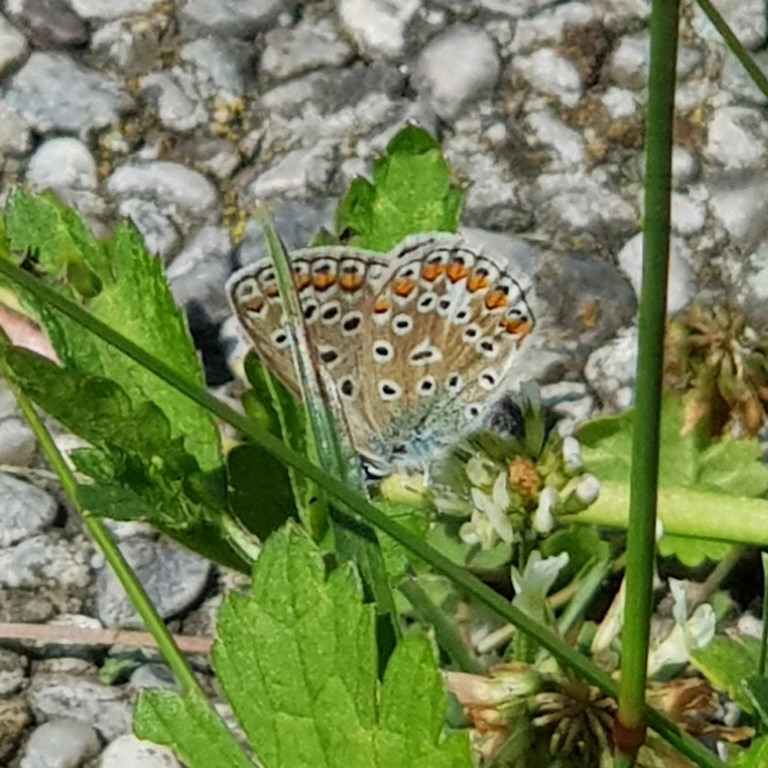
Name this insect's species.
Polyommatus icarus
